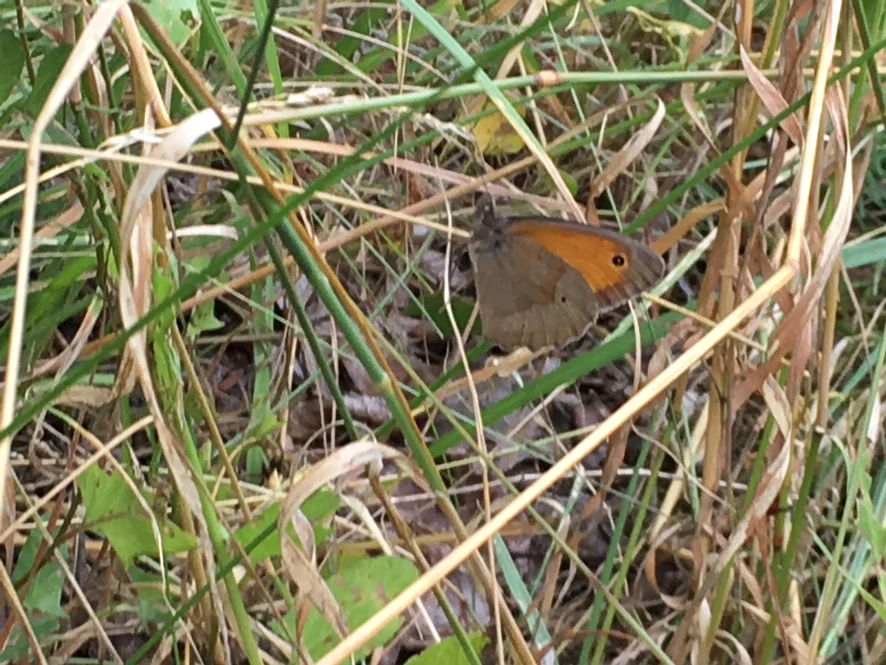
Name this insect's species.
Maniola jurtina
